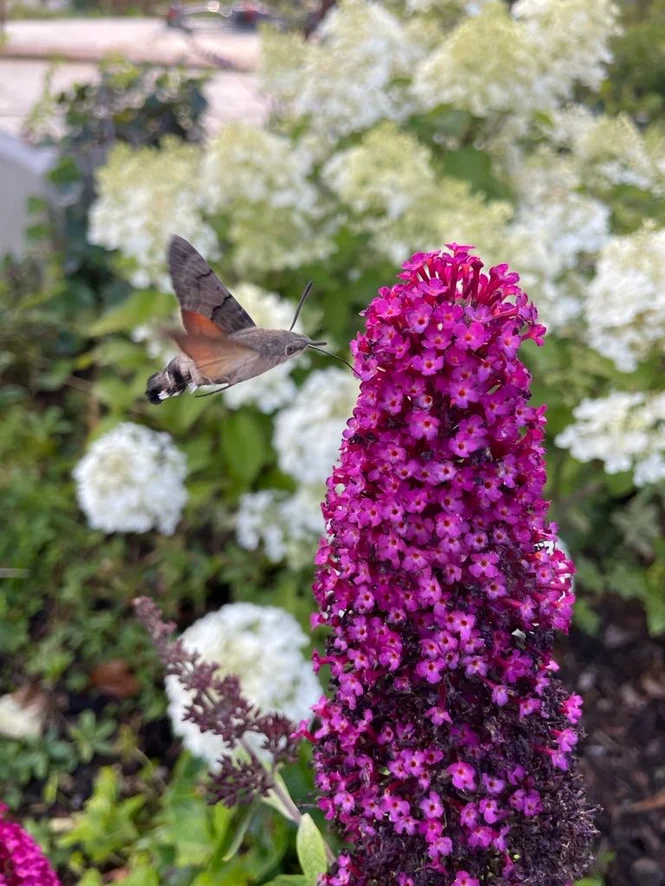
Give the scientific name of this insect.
Macroglossum stellatarum
